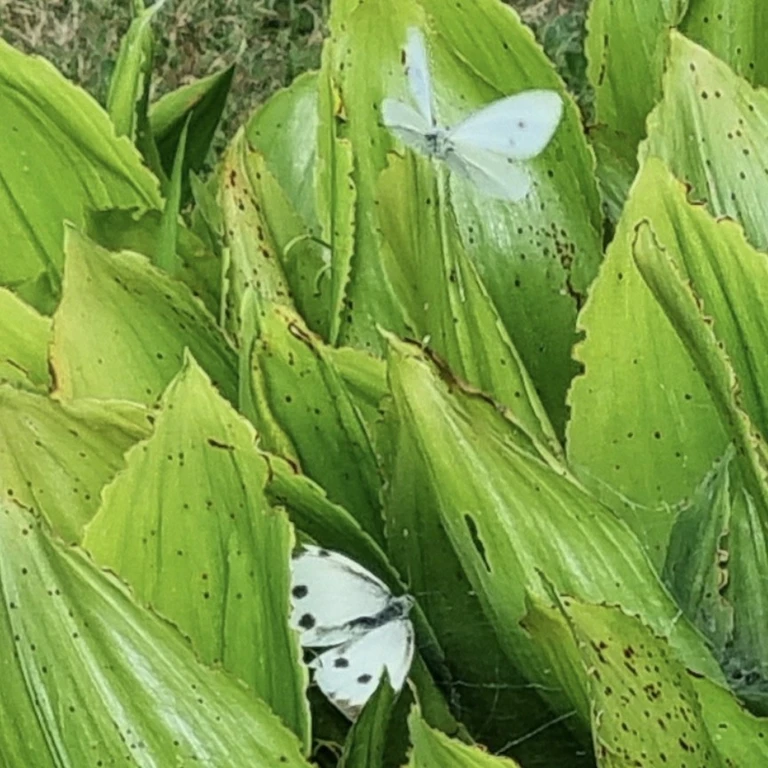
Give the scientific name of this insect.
Pieris brassicae
